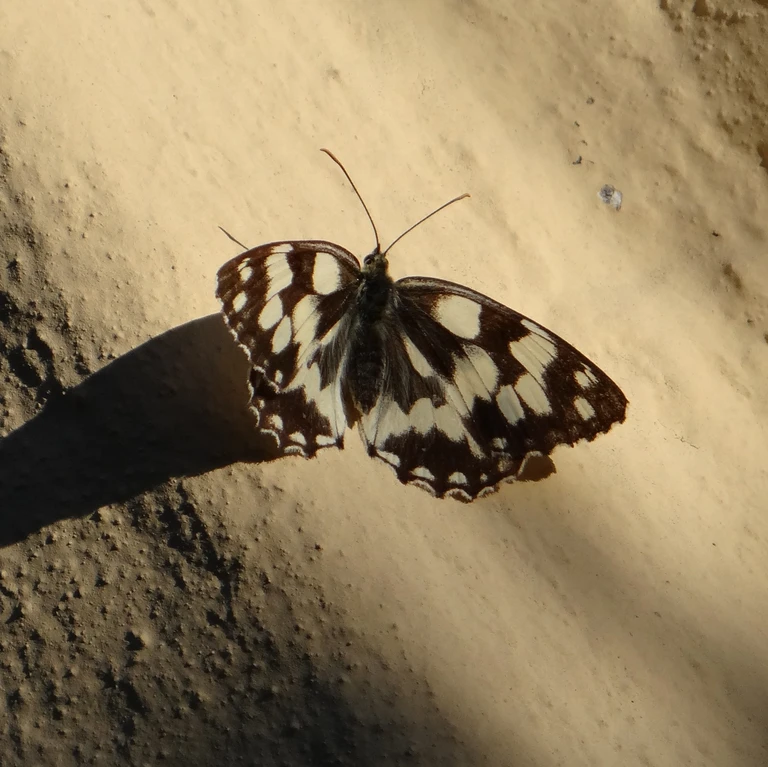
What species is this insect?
Melanargia galathea
